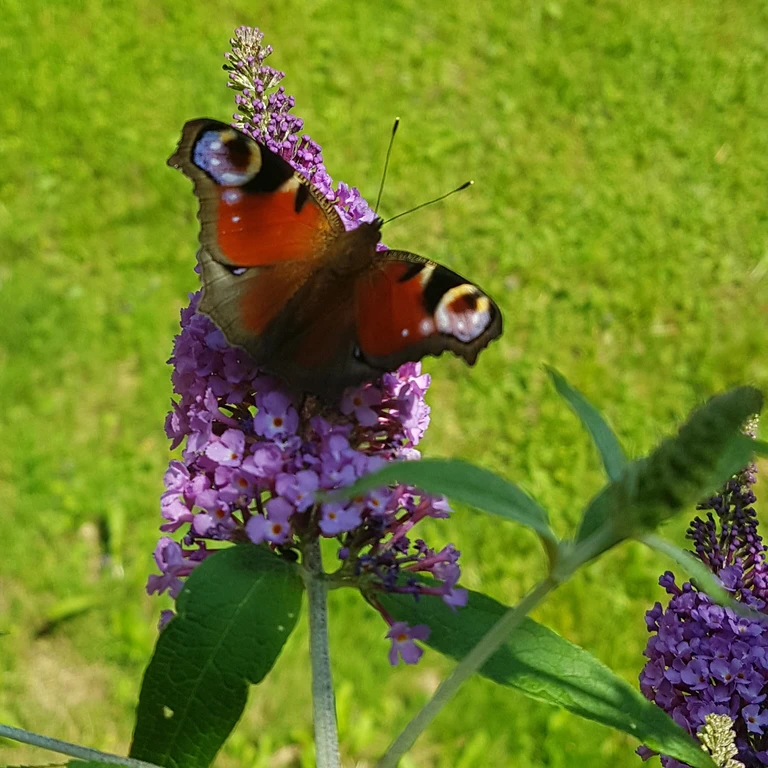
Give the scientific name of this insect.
Aglais io
